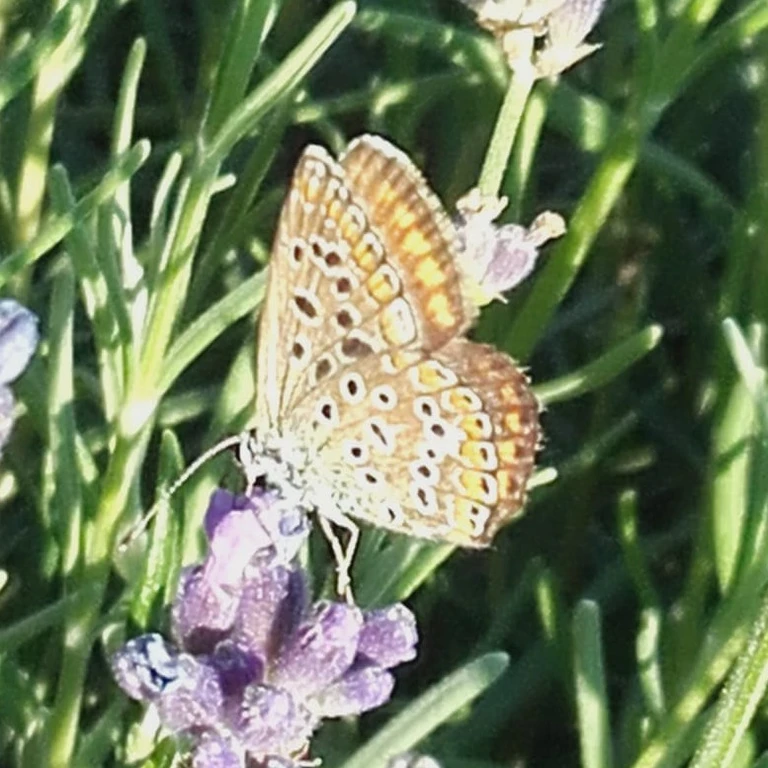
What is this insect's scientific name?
Polyommatus icarus
